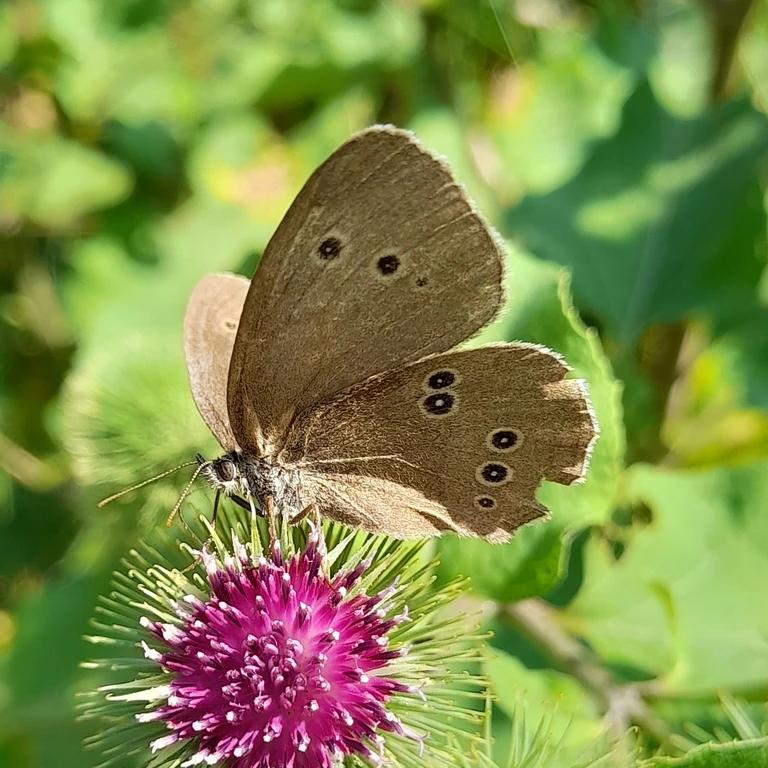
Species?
Aphantopus hyperantus
